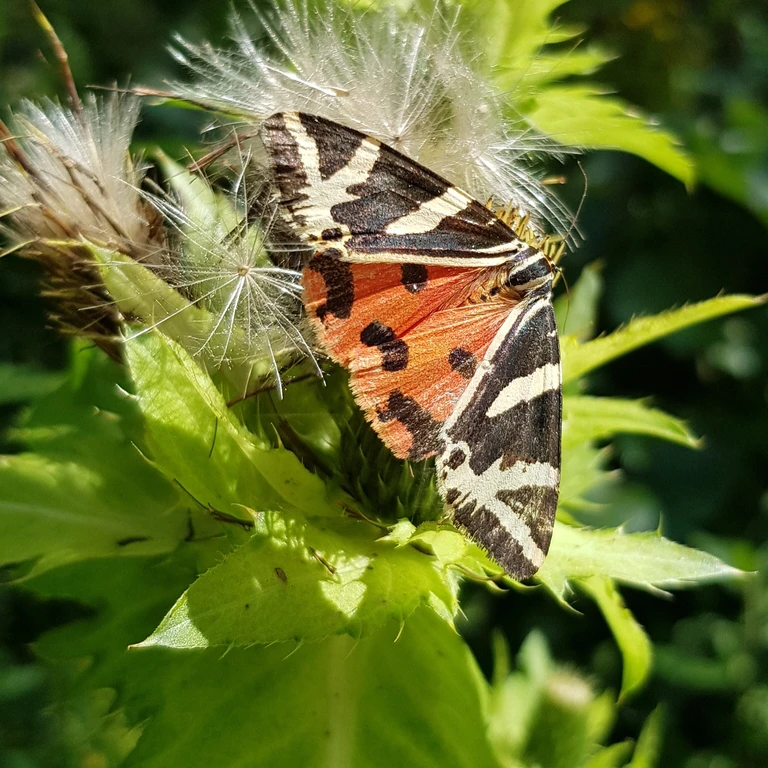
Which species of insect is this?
Euplagia quadripunctaria
